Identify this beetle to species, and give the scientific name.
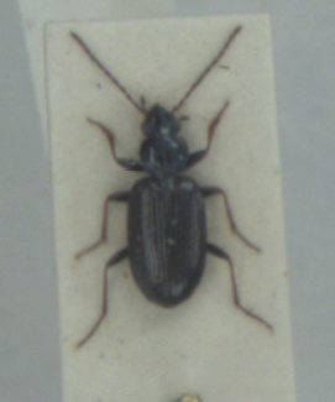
Bembidion atrocaeruleum
